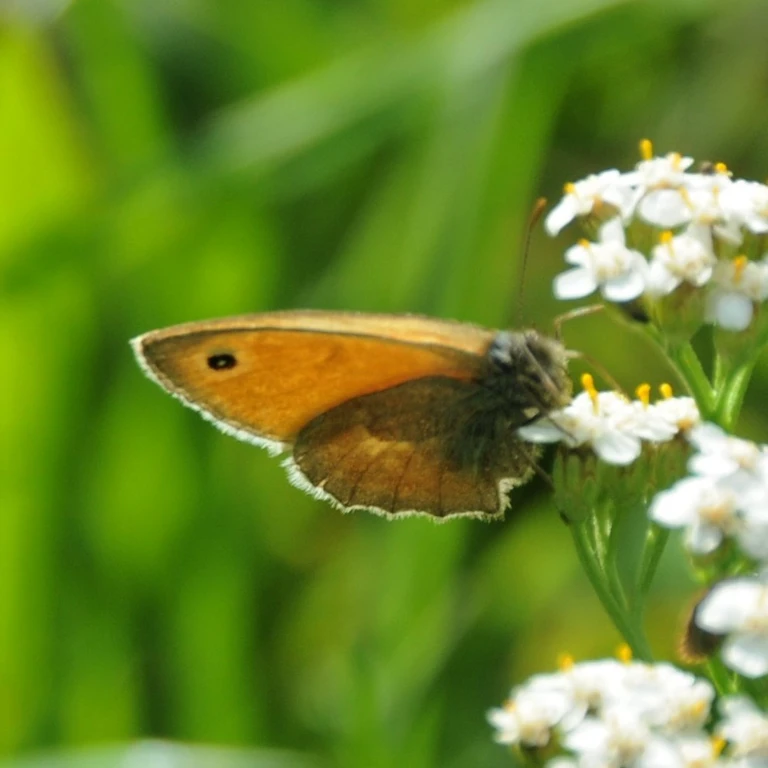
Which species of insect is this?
Coenonympha pamphilus
